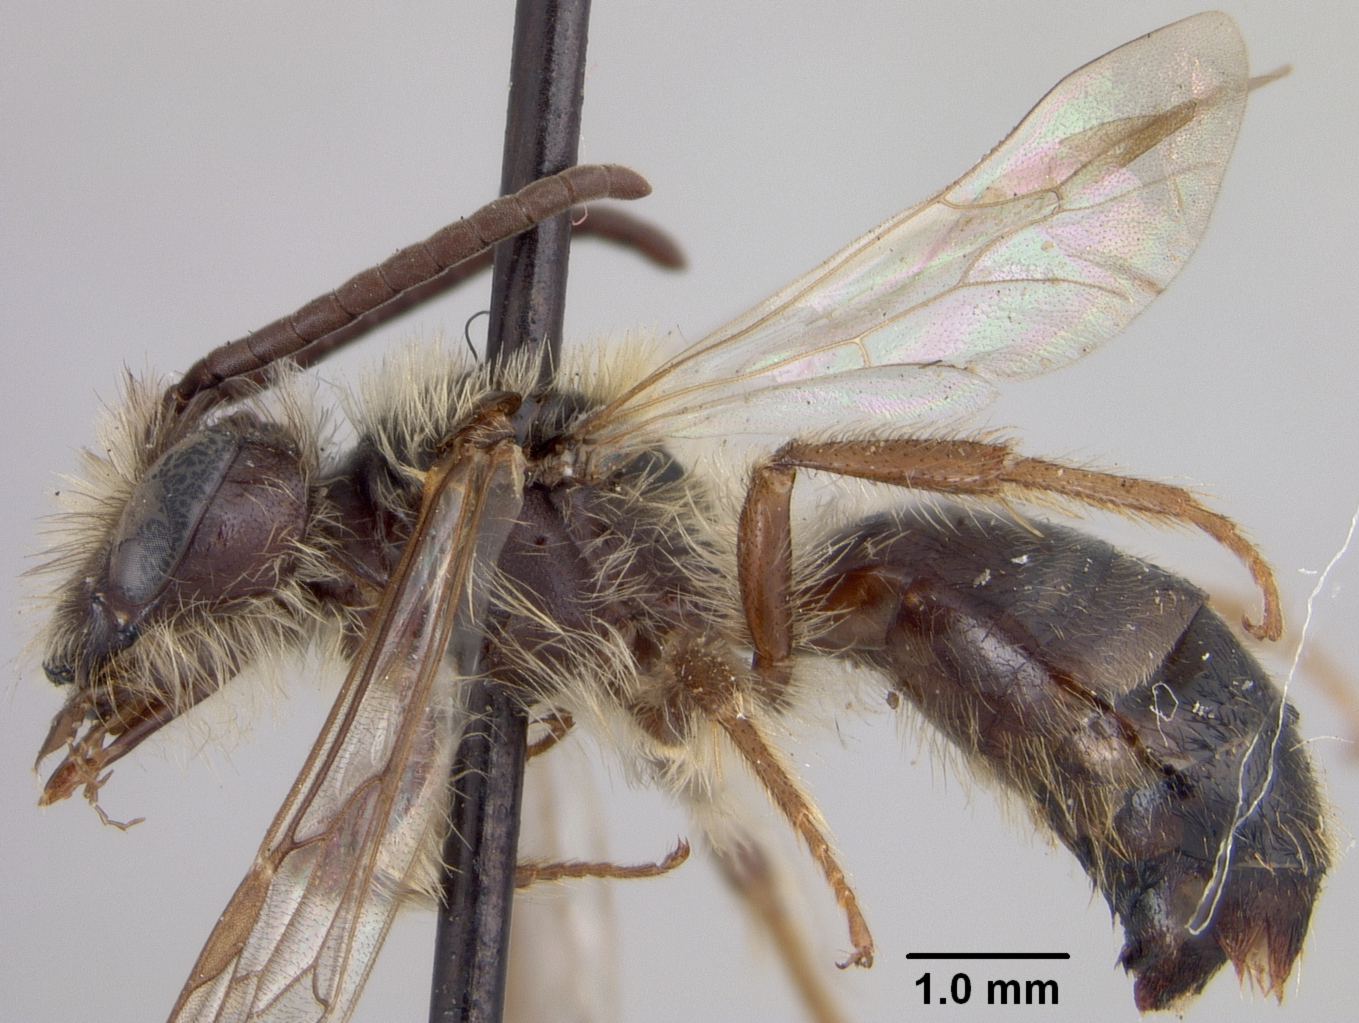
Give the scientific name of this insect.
Andrena ribifloris
